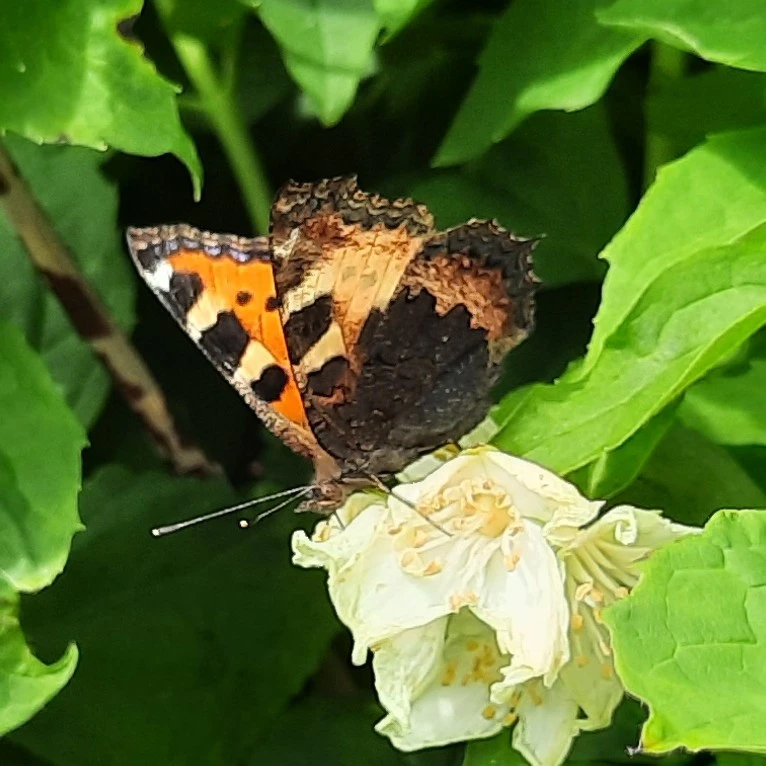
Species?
Aglais urticae
